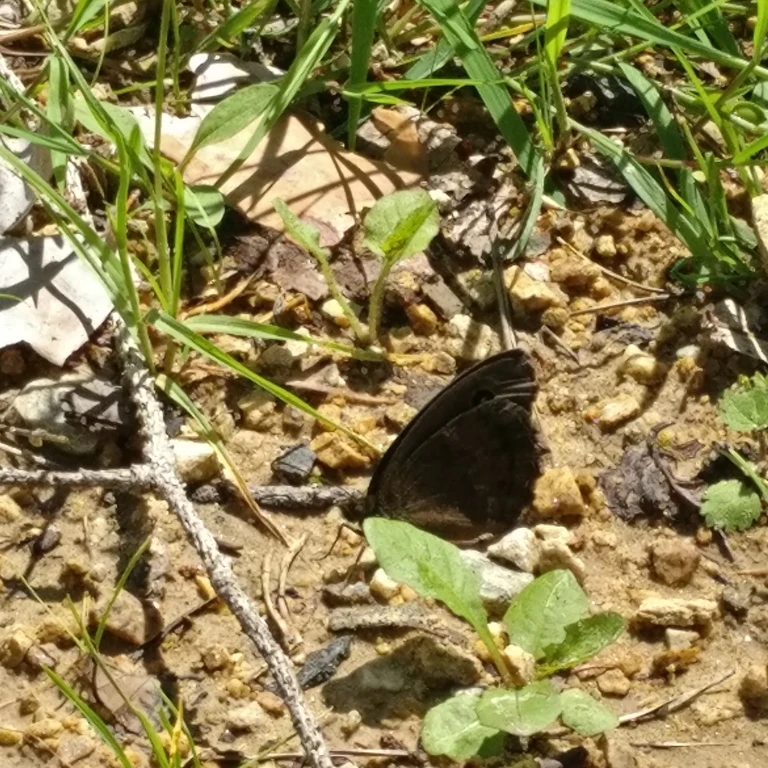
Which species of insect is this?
Minois dryas
